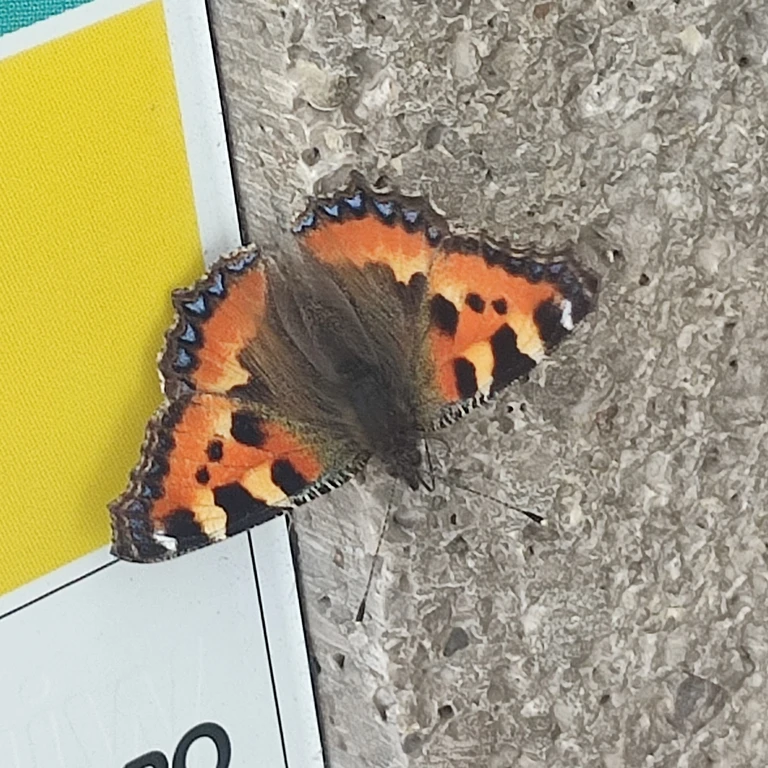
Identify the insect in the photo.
Aglais urticae
